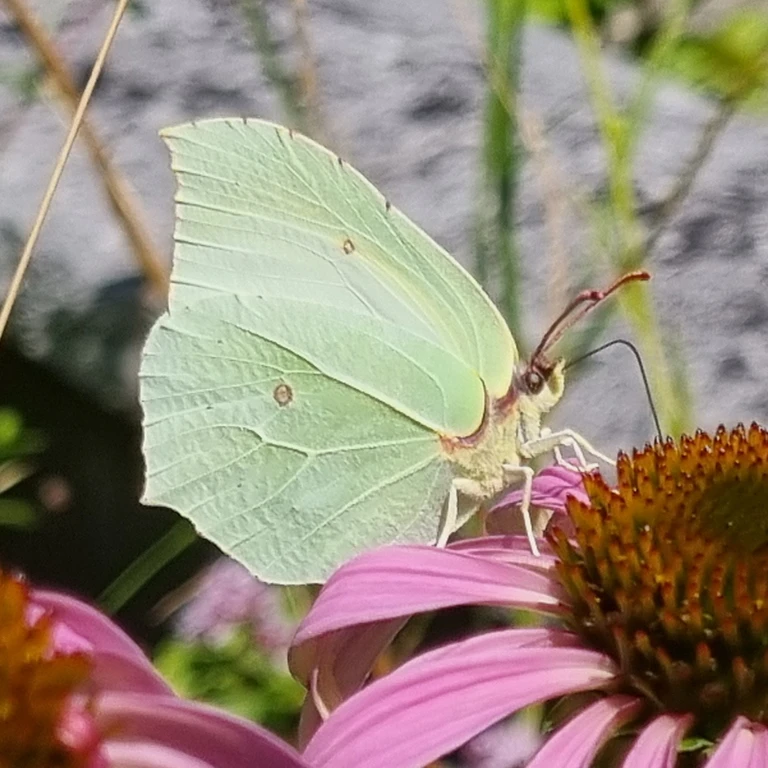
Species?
Gonepteryx rhamni
